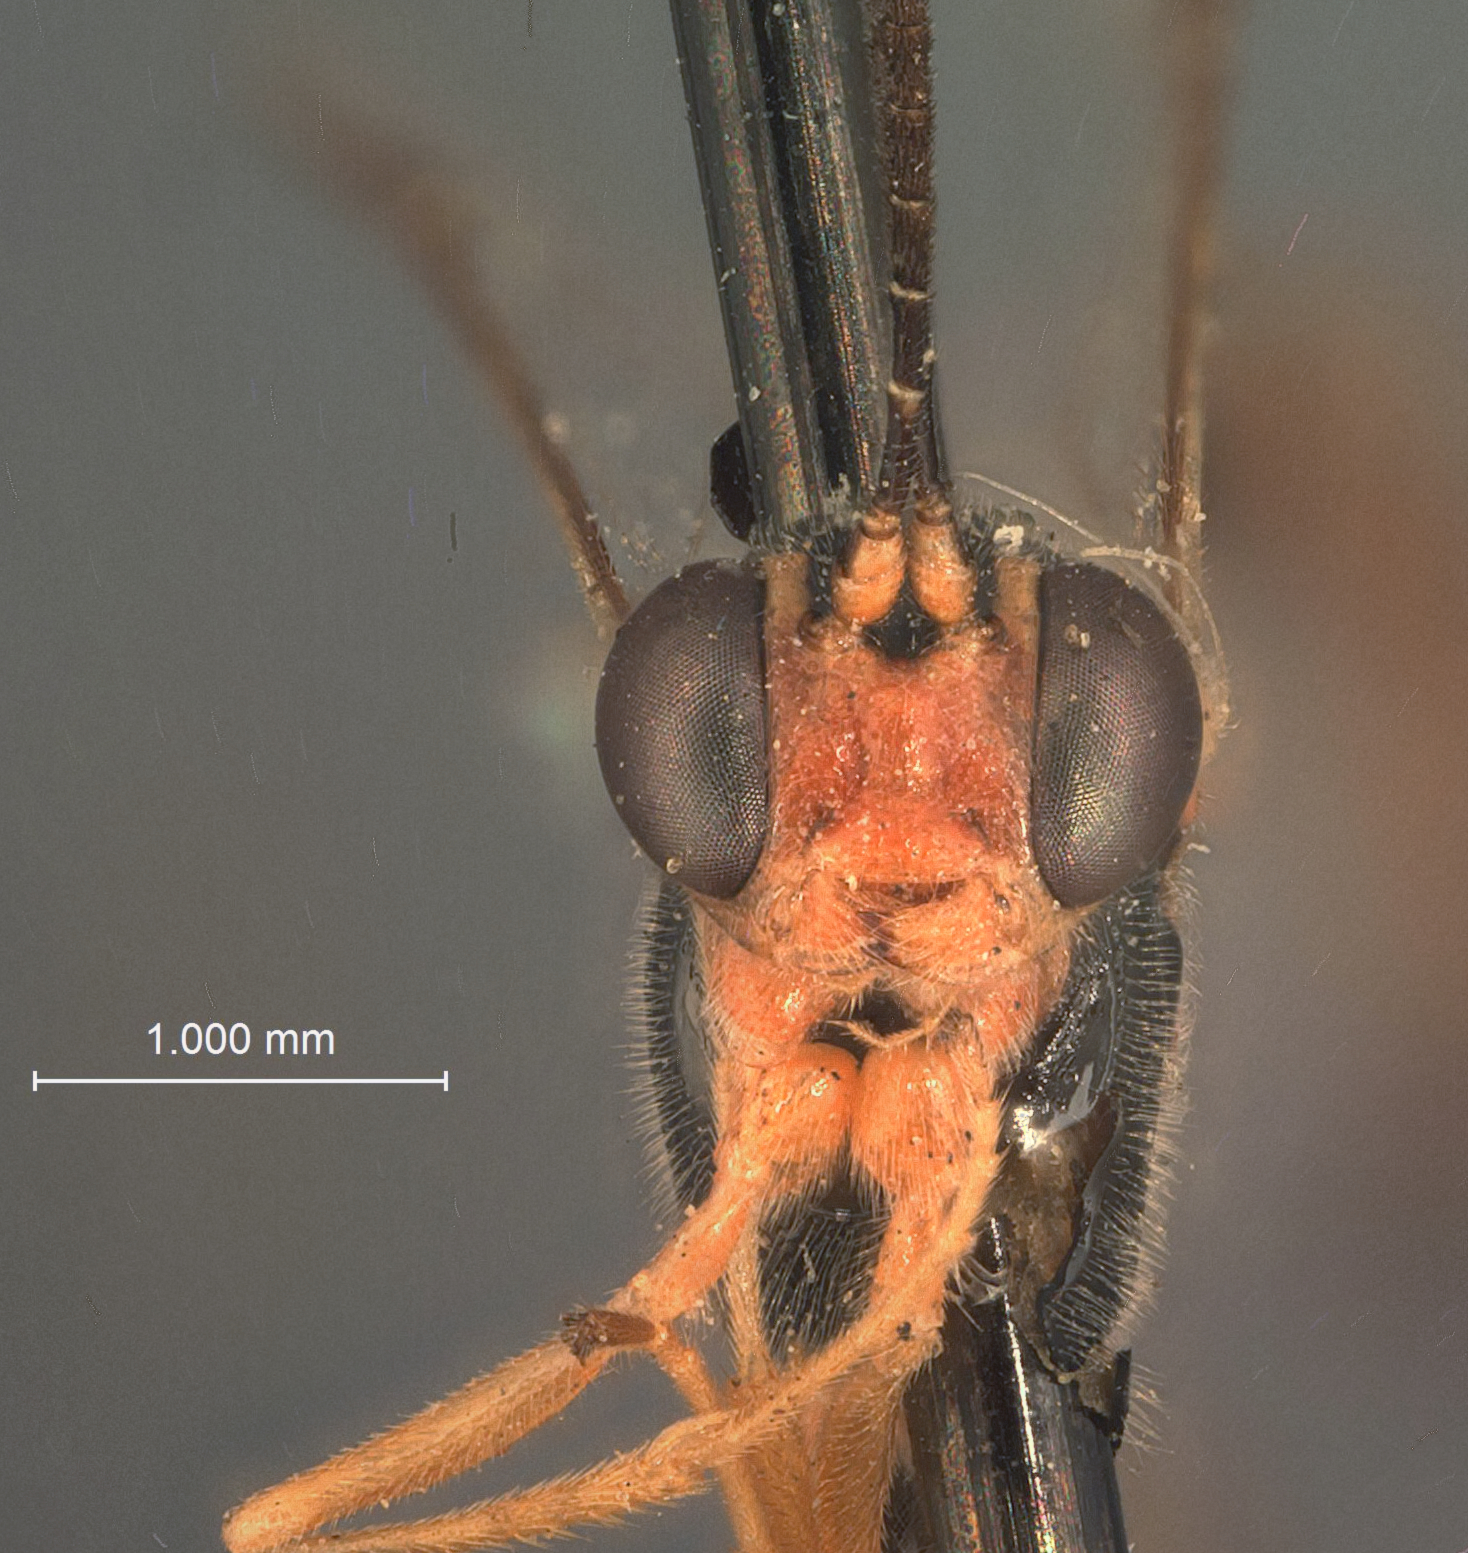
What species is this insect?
Eiphosoma pyralidis
